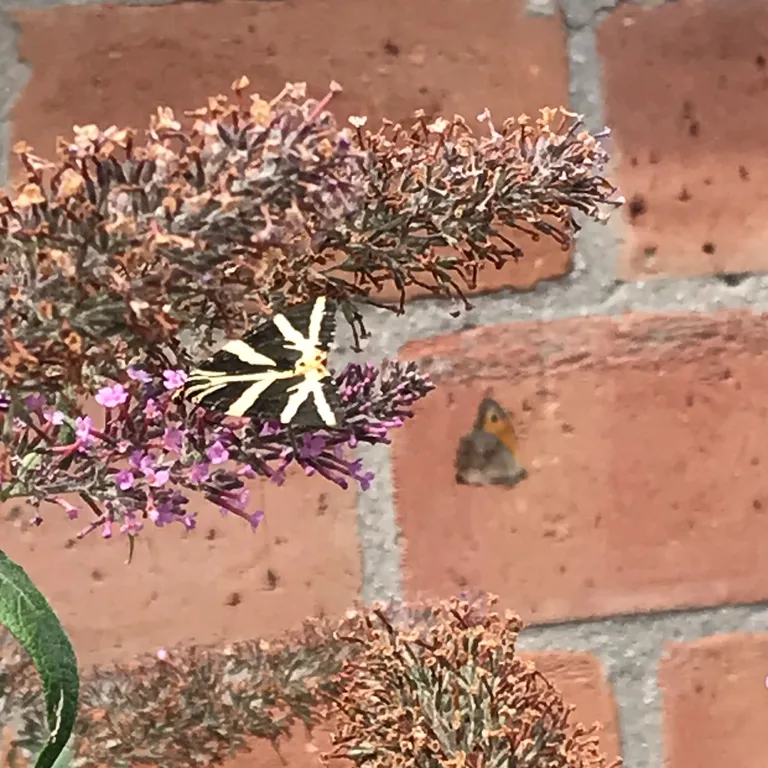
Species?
Euplagia quadripunctaria
